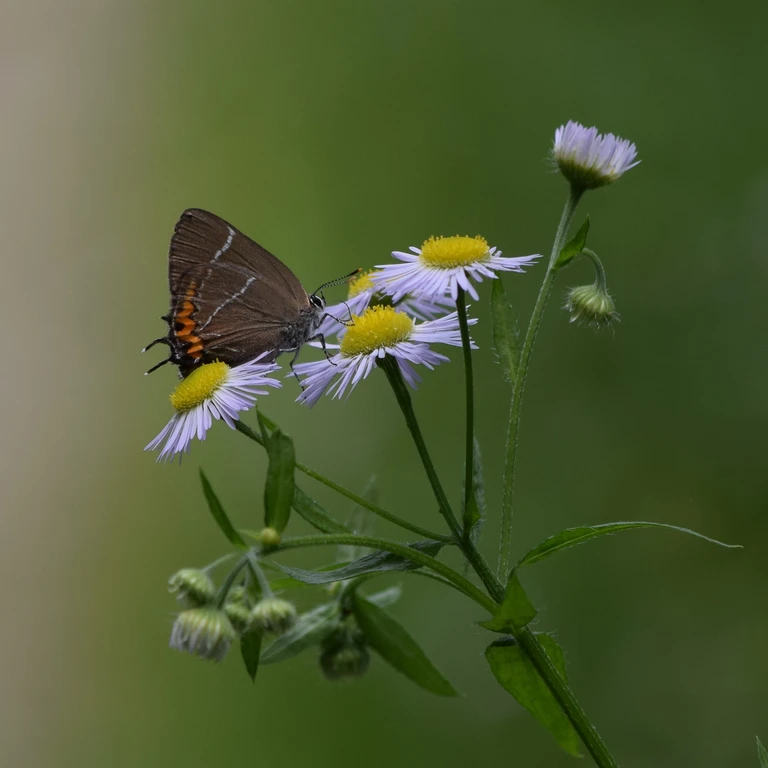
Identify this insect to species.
Satyrium w-album
